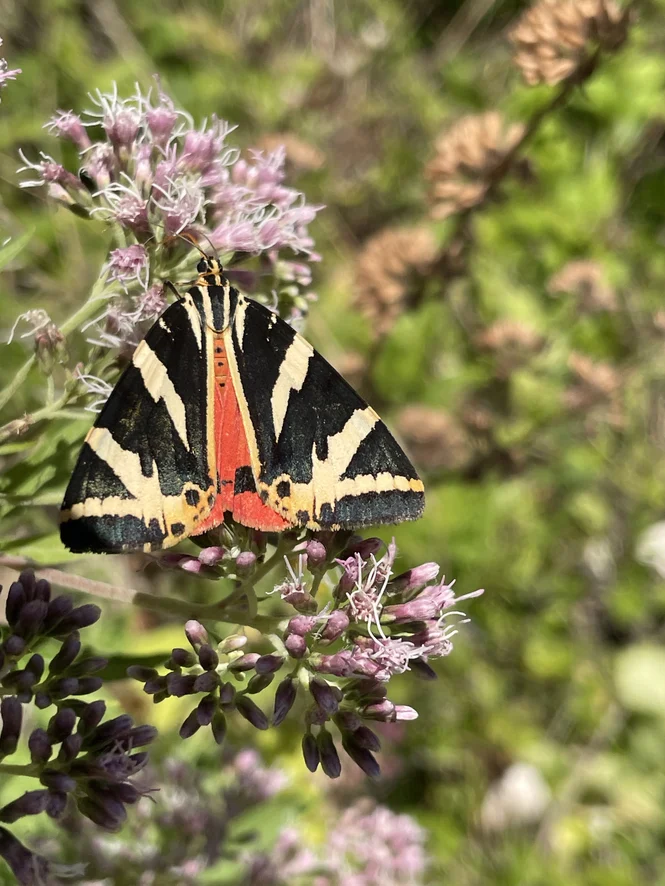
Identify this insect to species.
Euplagia quadripunctaria
